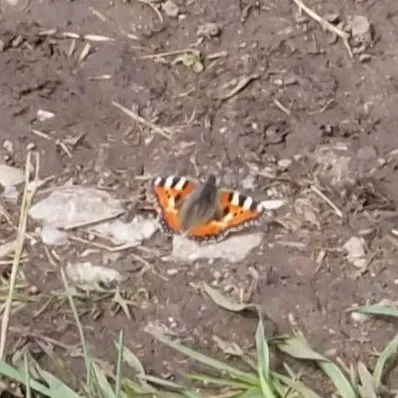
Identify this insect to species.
Aglais urticae
